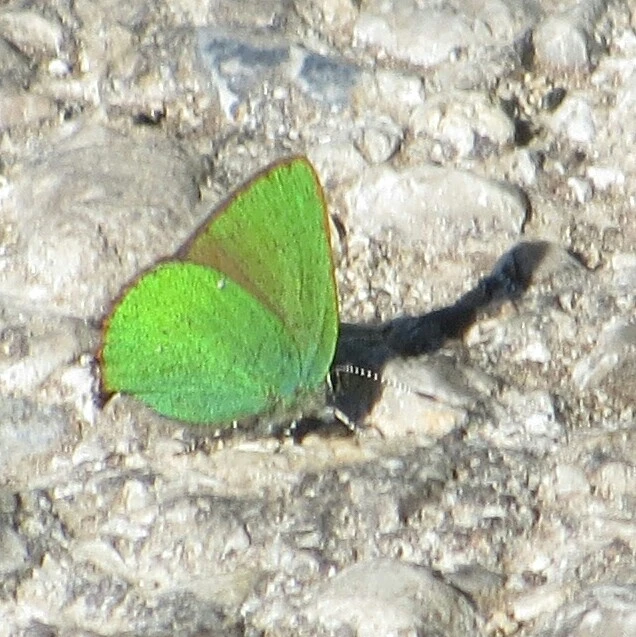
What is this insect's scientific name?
Callophrys rubi
